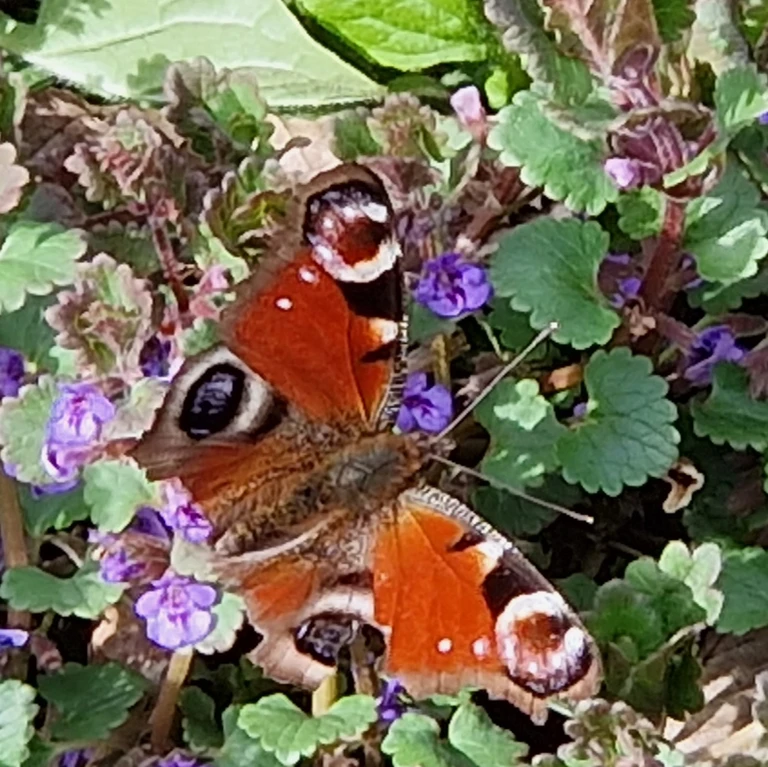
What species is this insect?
Aglais io
